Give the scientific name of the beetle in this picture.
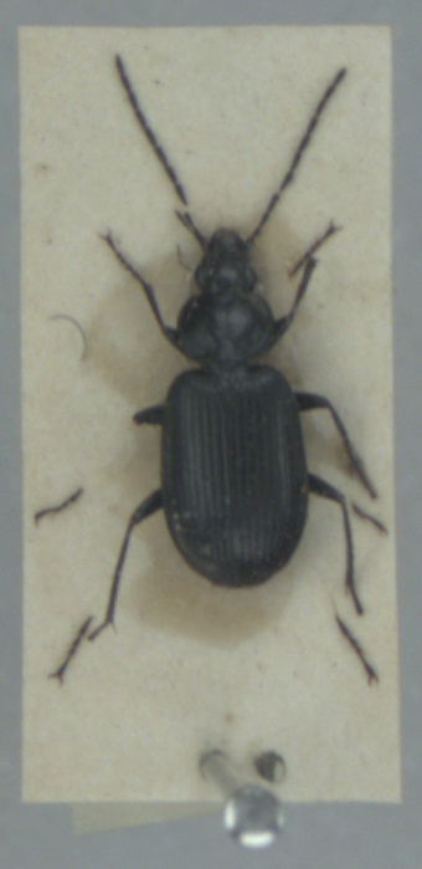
Agonum emarginatum
